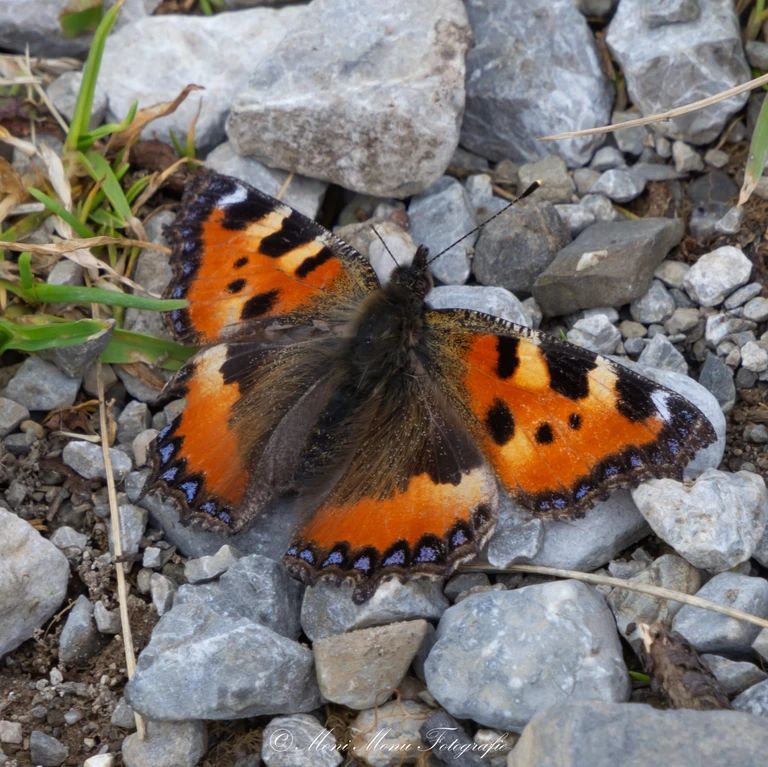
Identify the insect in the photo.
Aglais urticae
